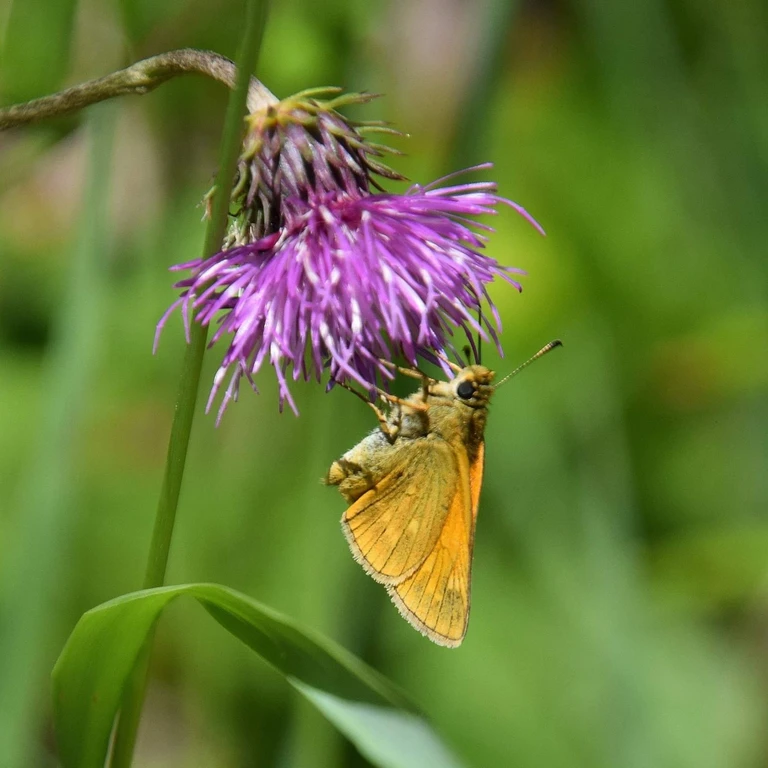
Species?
Ochlodes sylvanus (also Ochlodes venata)
